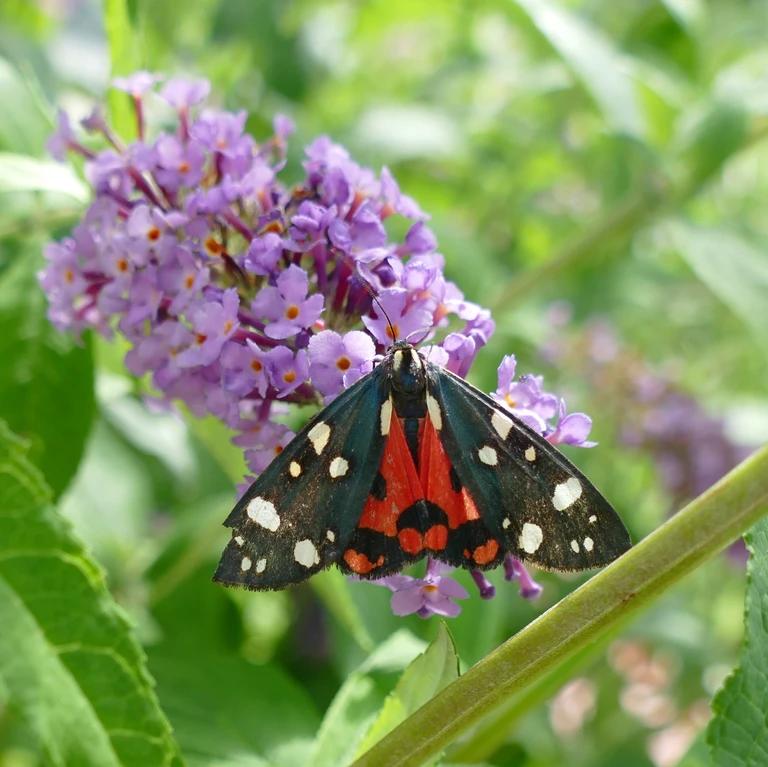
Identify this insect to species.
Callimorpha dominula
